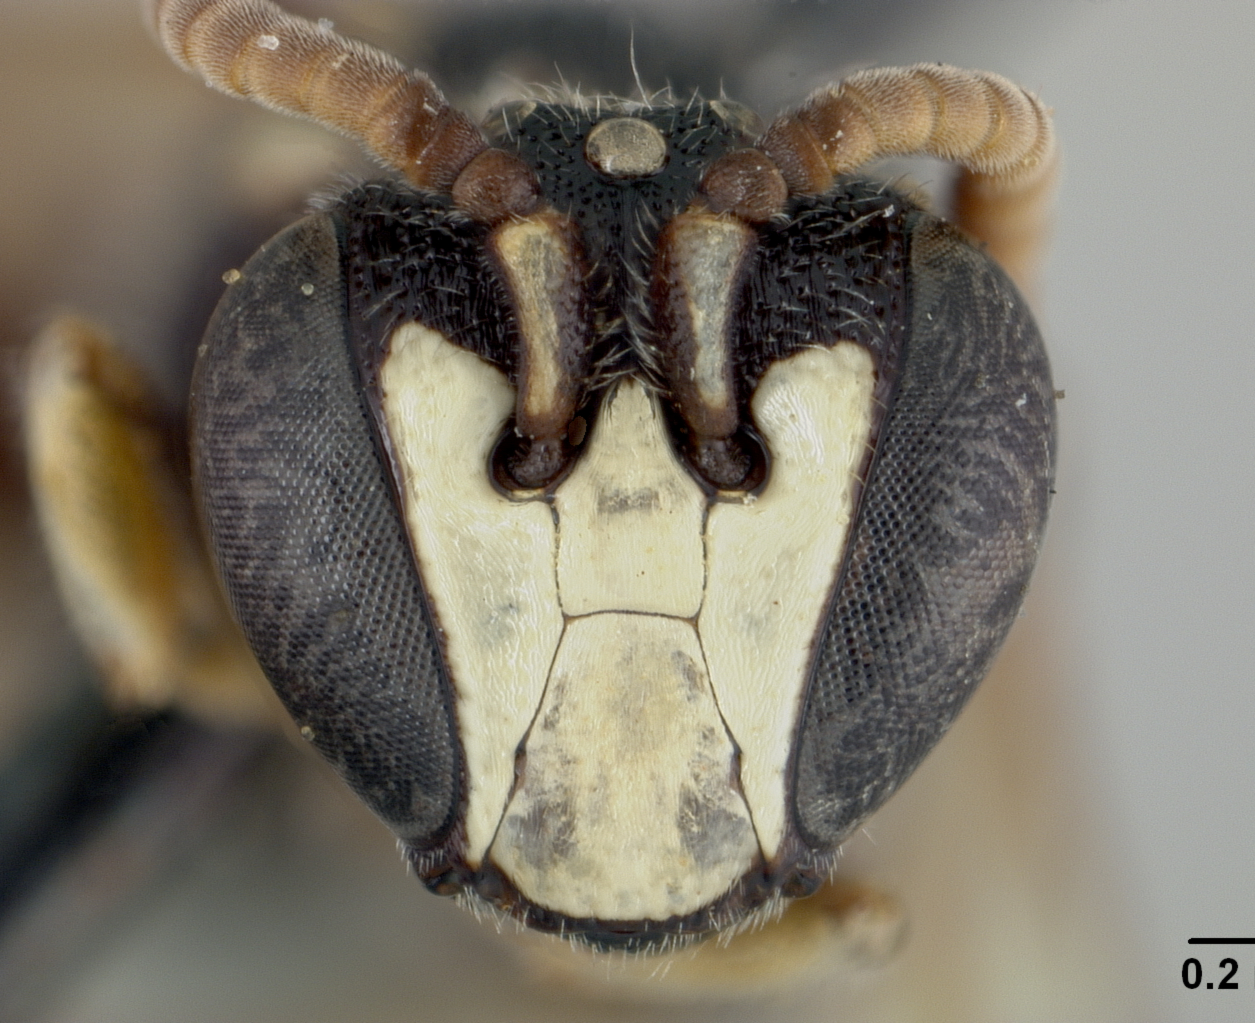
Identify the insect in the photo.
Prosopis stevensi
